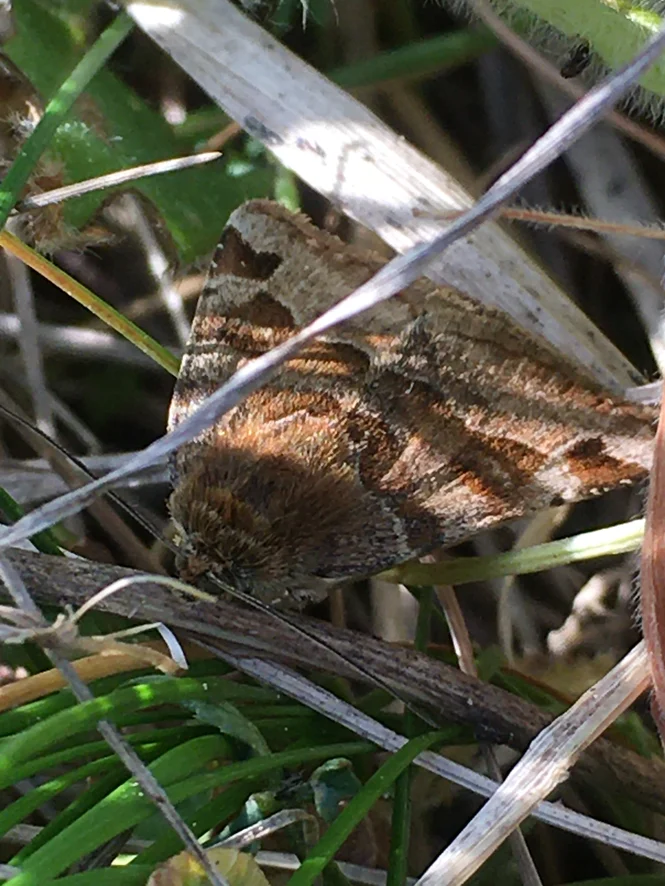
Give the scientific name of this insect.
Euclidia glyphica
